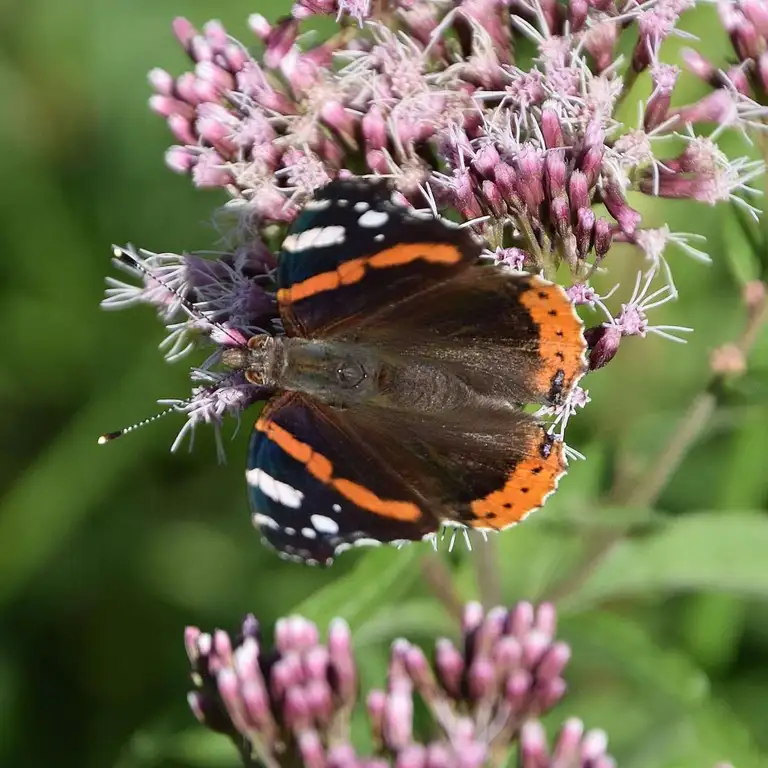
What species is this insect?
Vanessa atalanta
